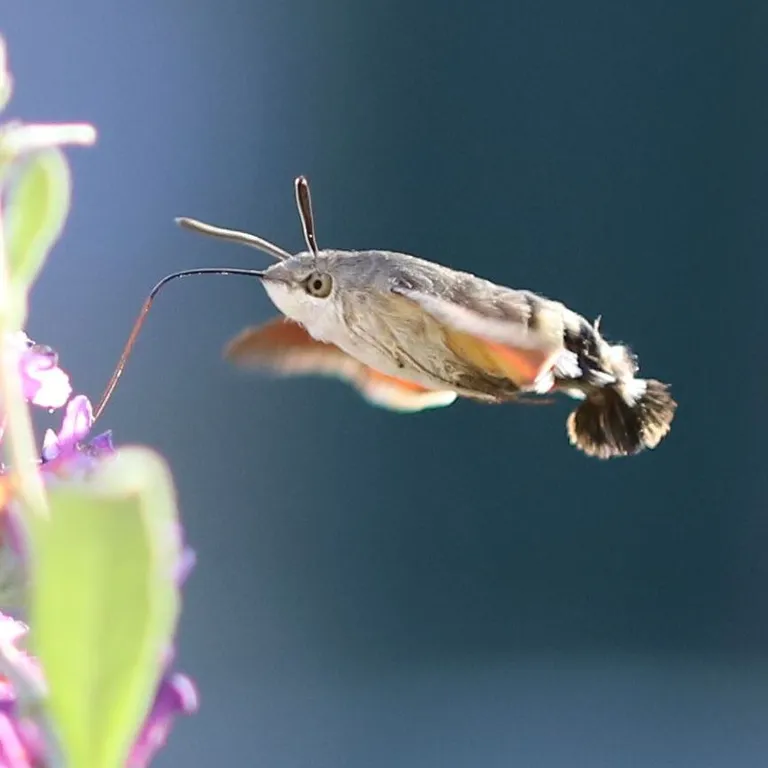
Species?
Macroglossum stellatarum
